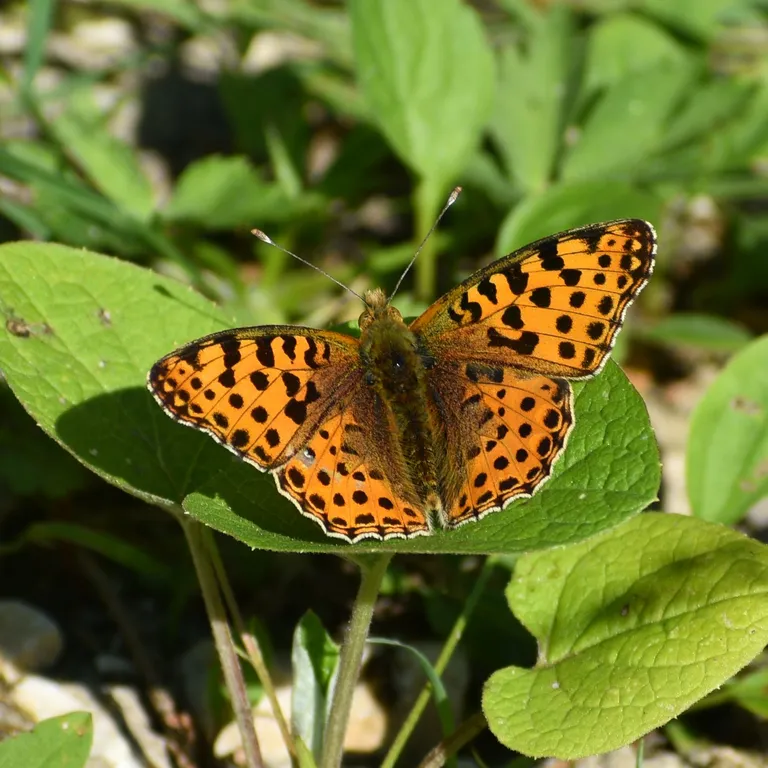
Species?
Issoria lathonia
